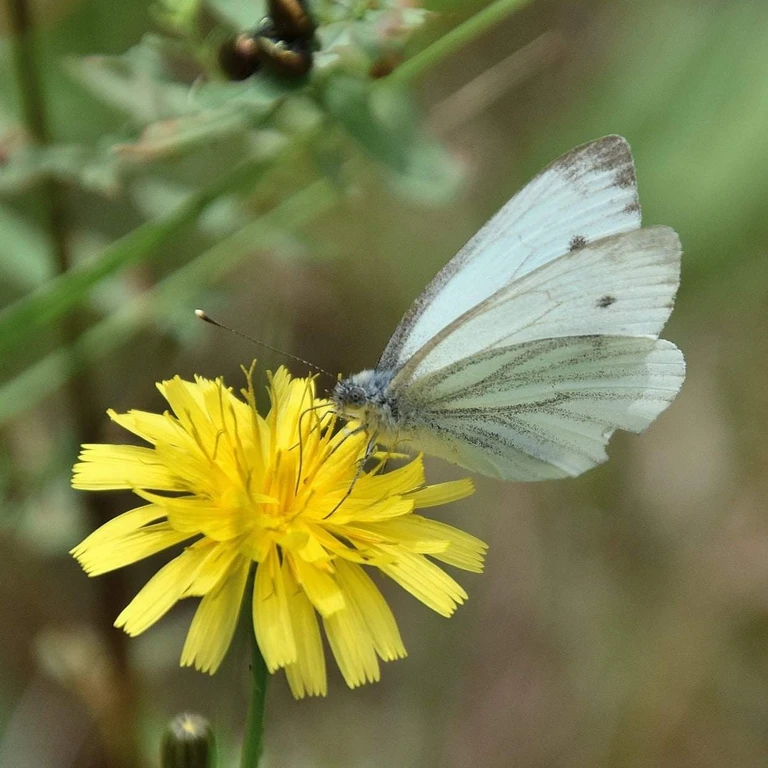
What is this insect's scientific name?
Pieris napi
